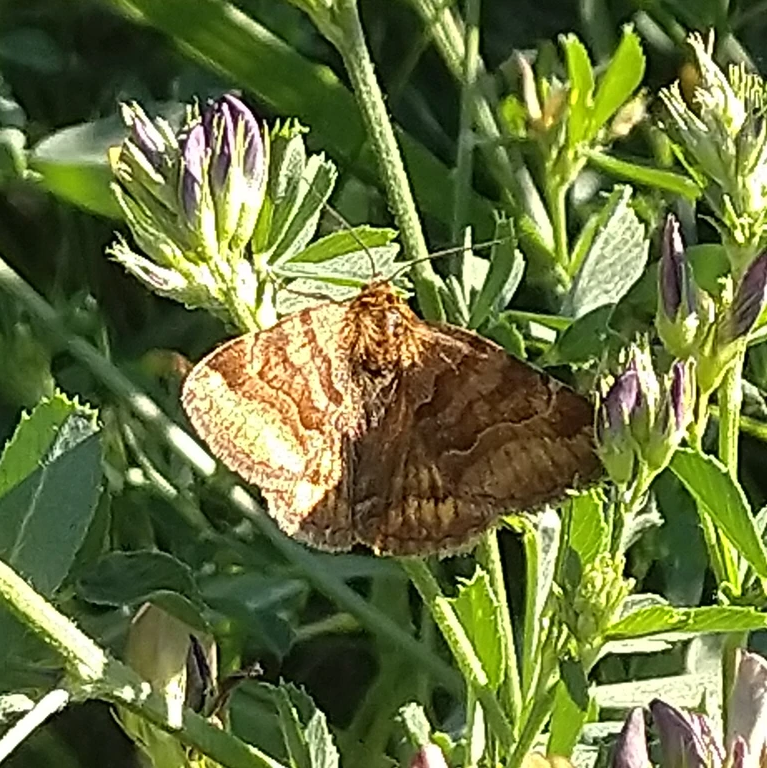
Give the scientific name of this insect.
Euclidia glyphica
